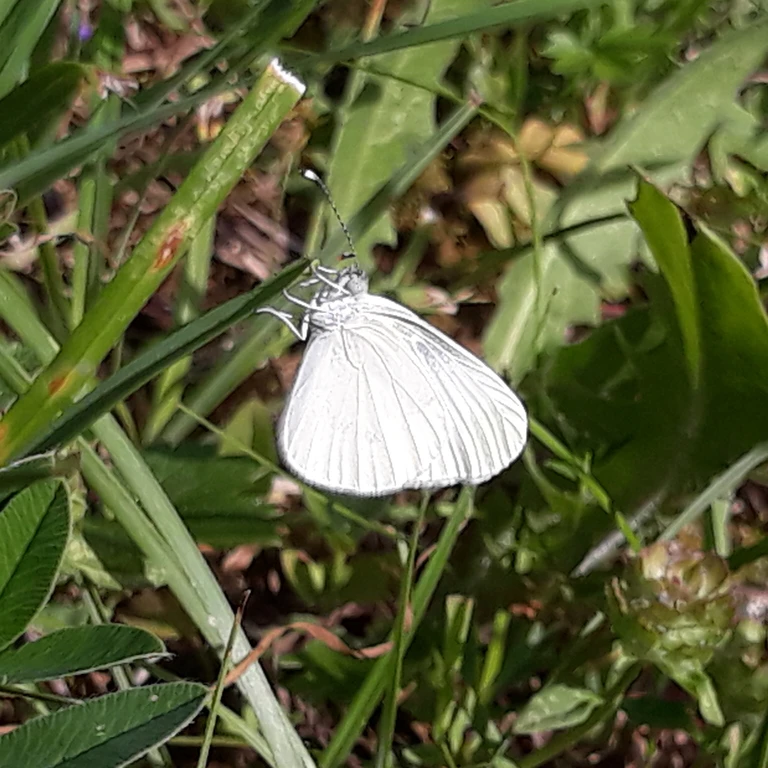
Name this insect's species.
Leptidea sinapis/juvernica
